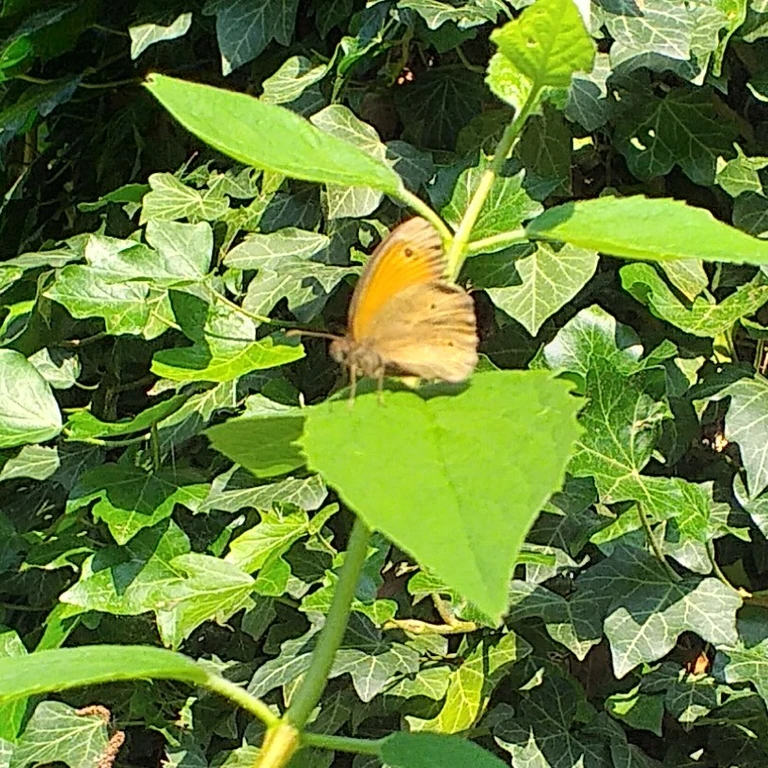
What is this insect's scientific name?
Maniola jurtina
